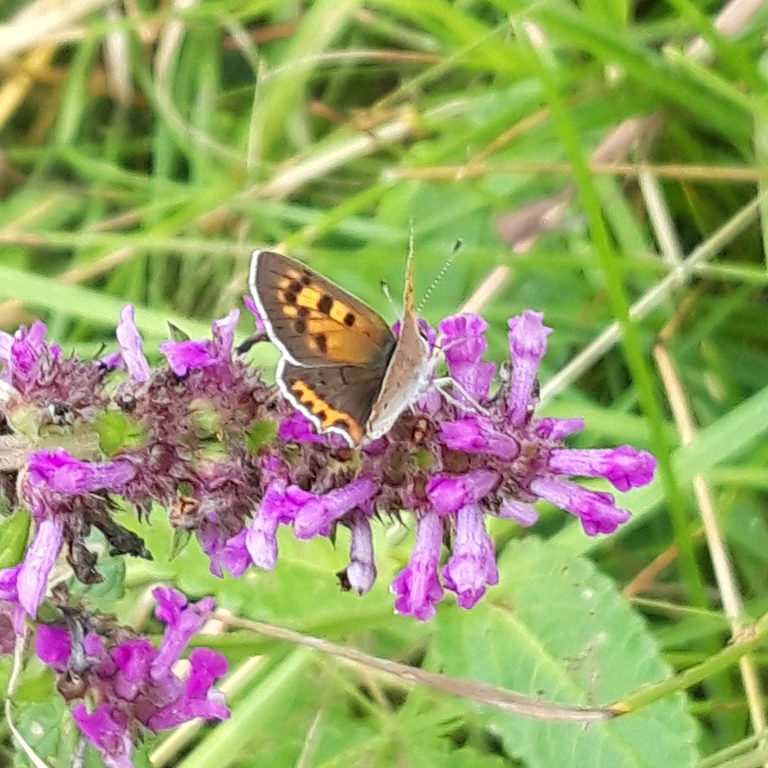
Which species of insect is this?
Lycaena phlaeas
